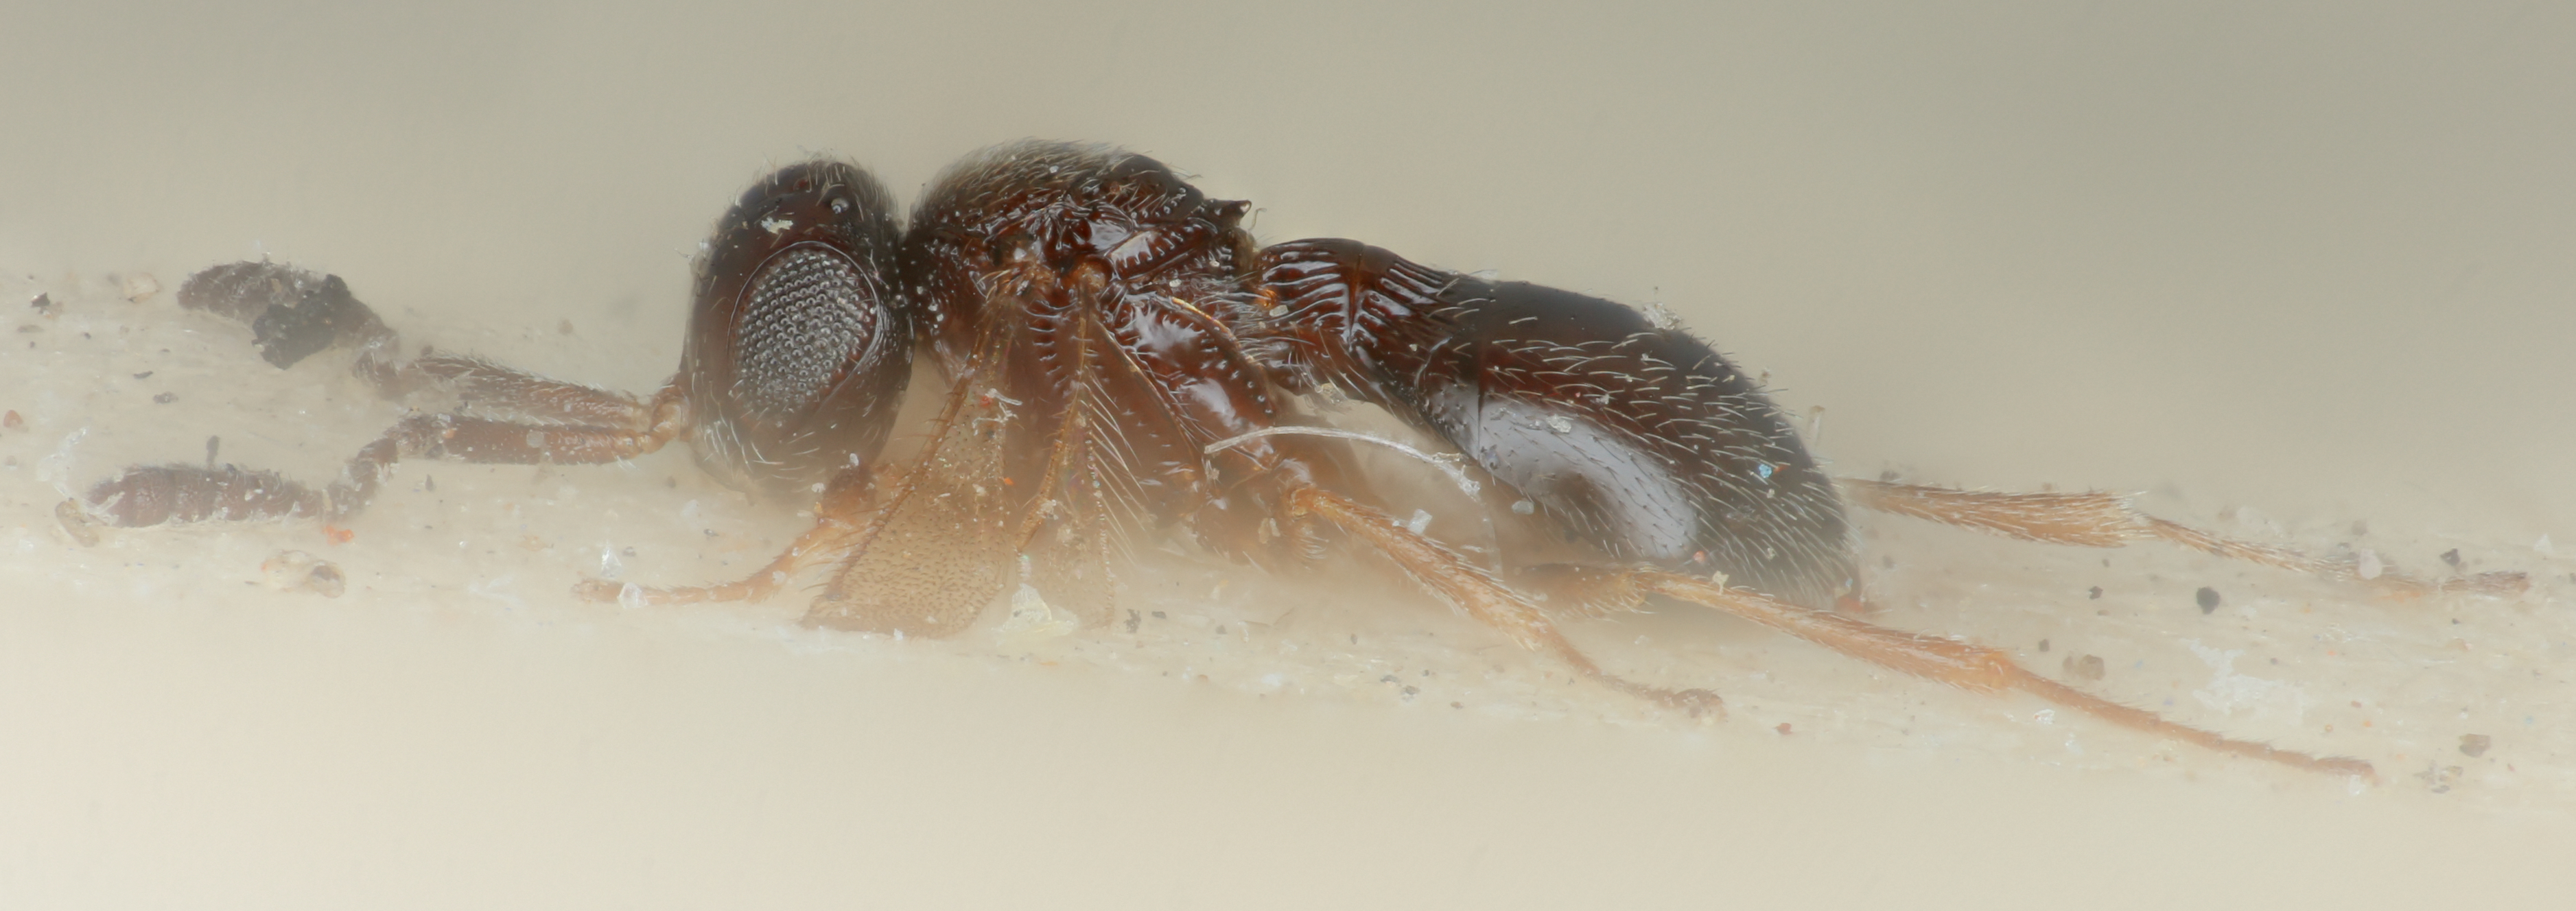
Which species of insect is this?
Trimorus formosus
